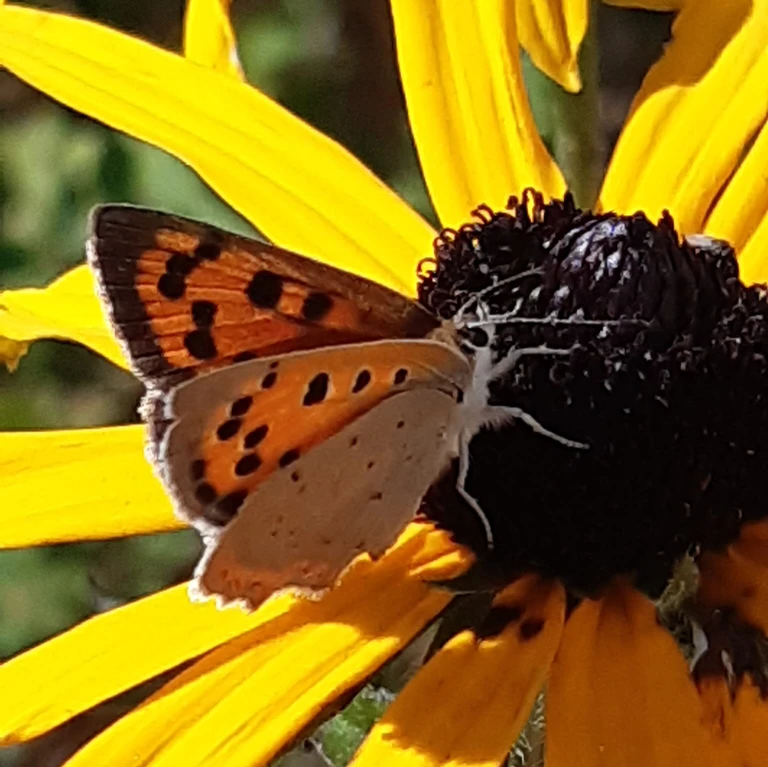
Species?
Lycaena phlaeas
